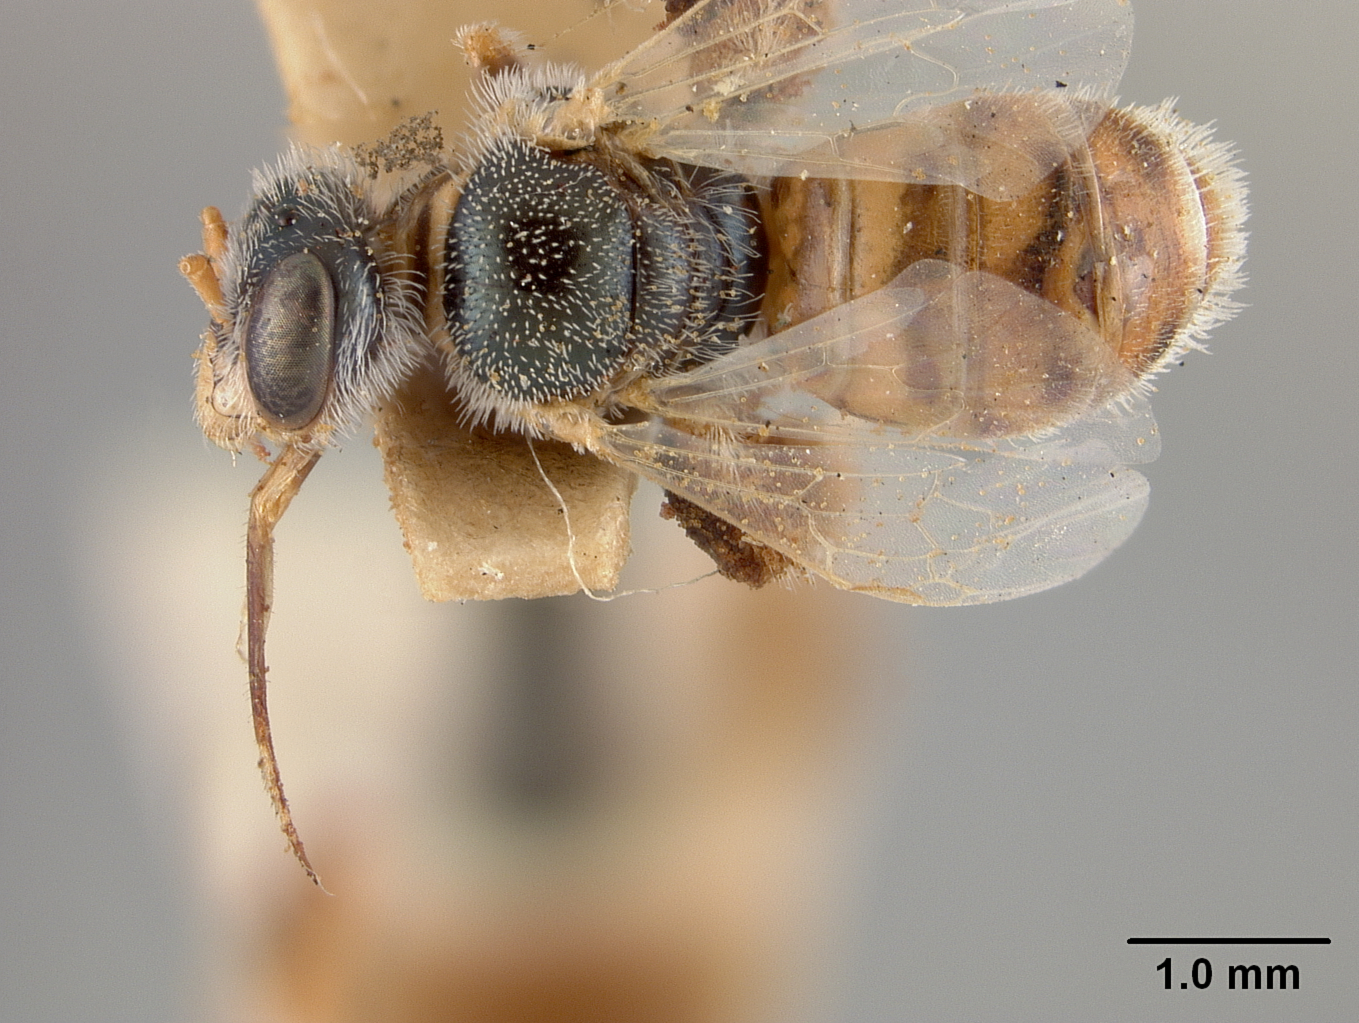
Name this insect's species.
Perdita xanthismae
